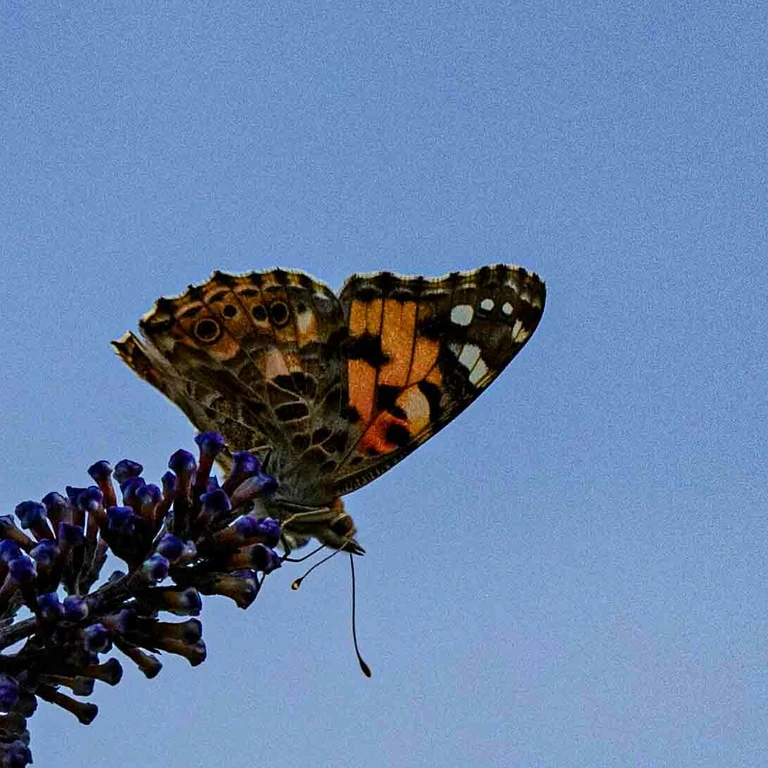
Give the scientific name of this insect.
Vanessa cardui
